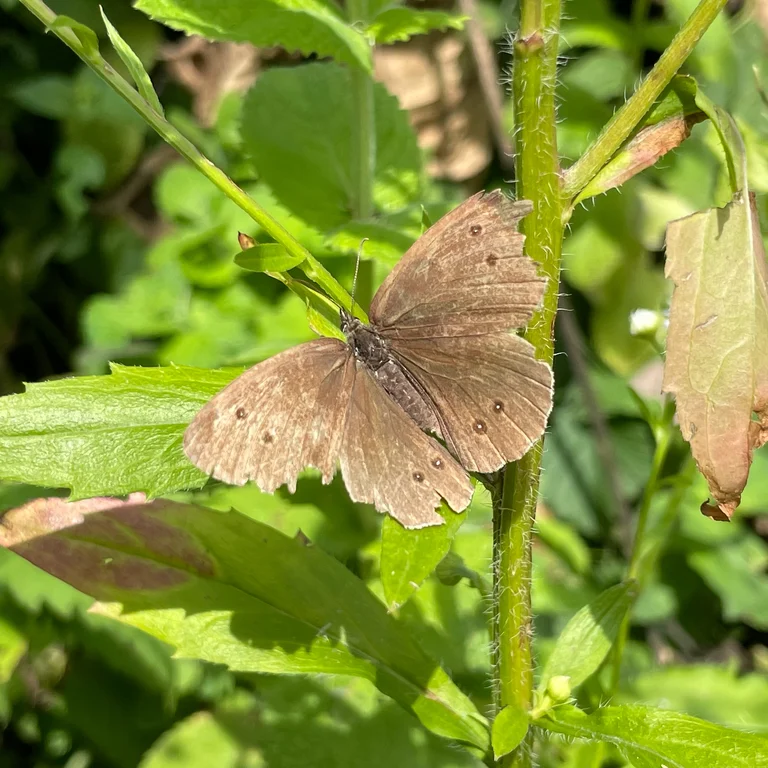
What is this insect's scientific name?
Aphantopus hyperantus
